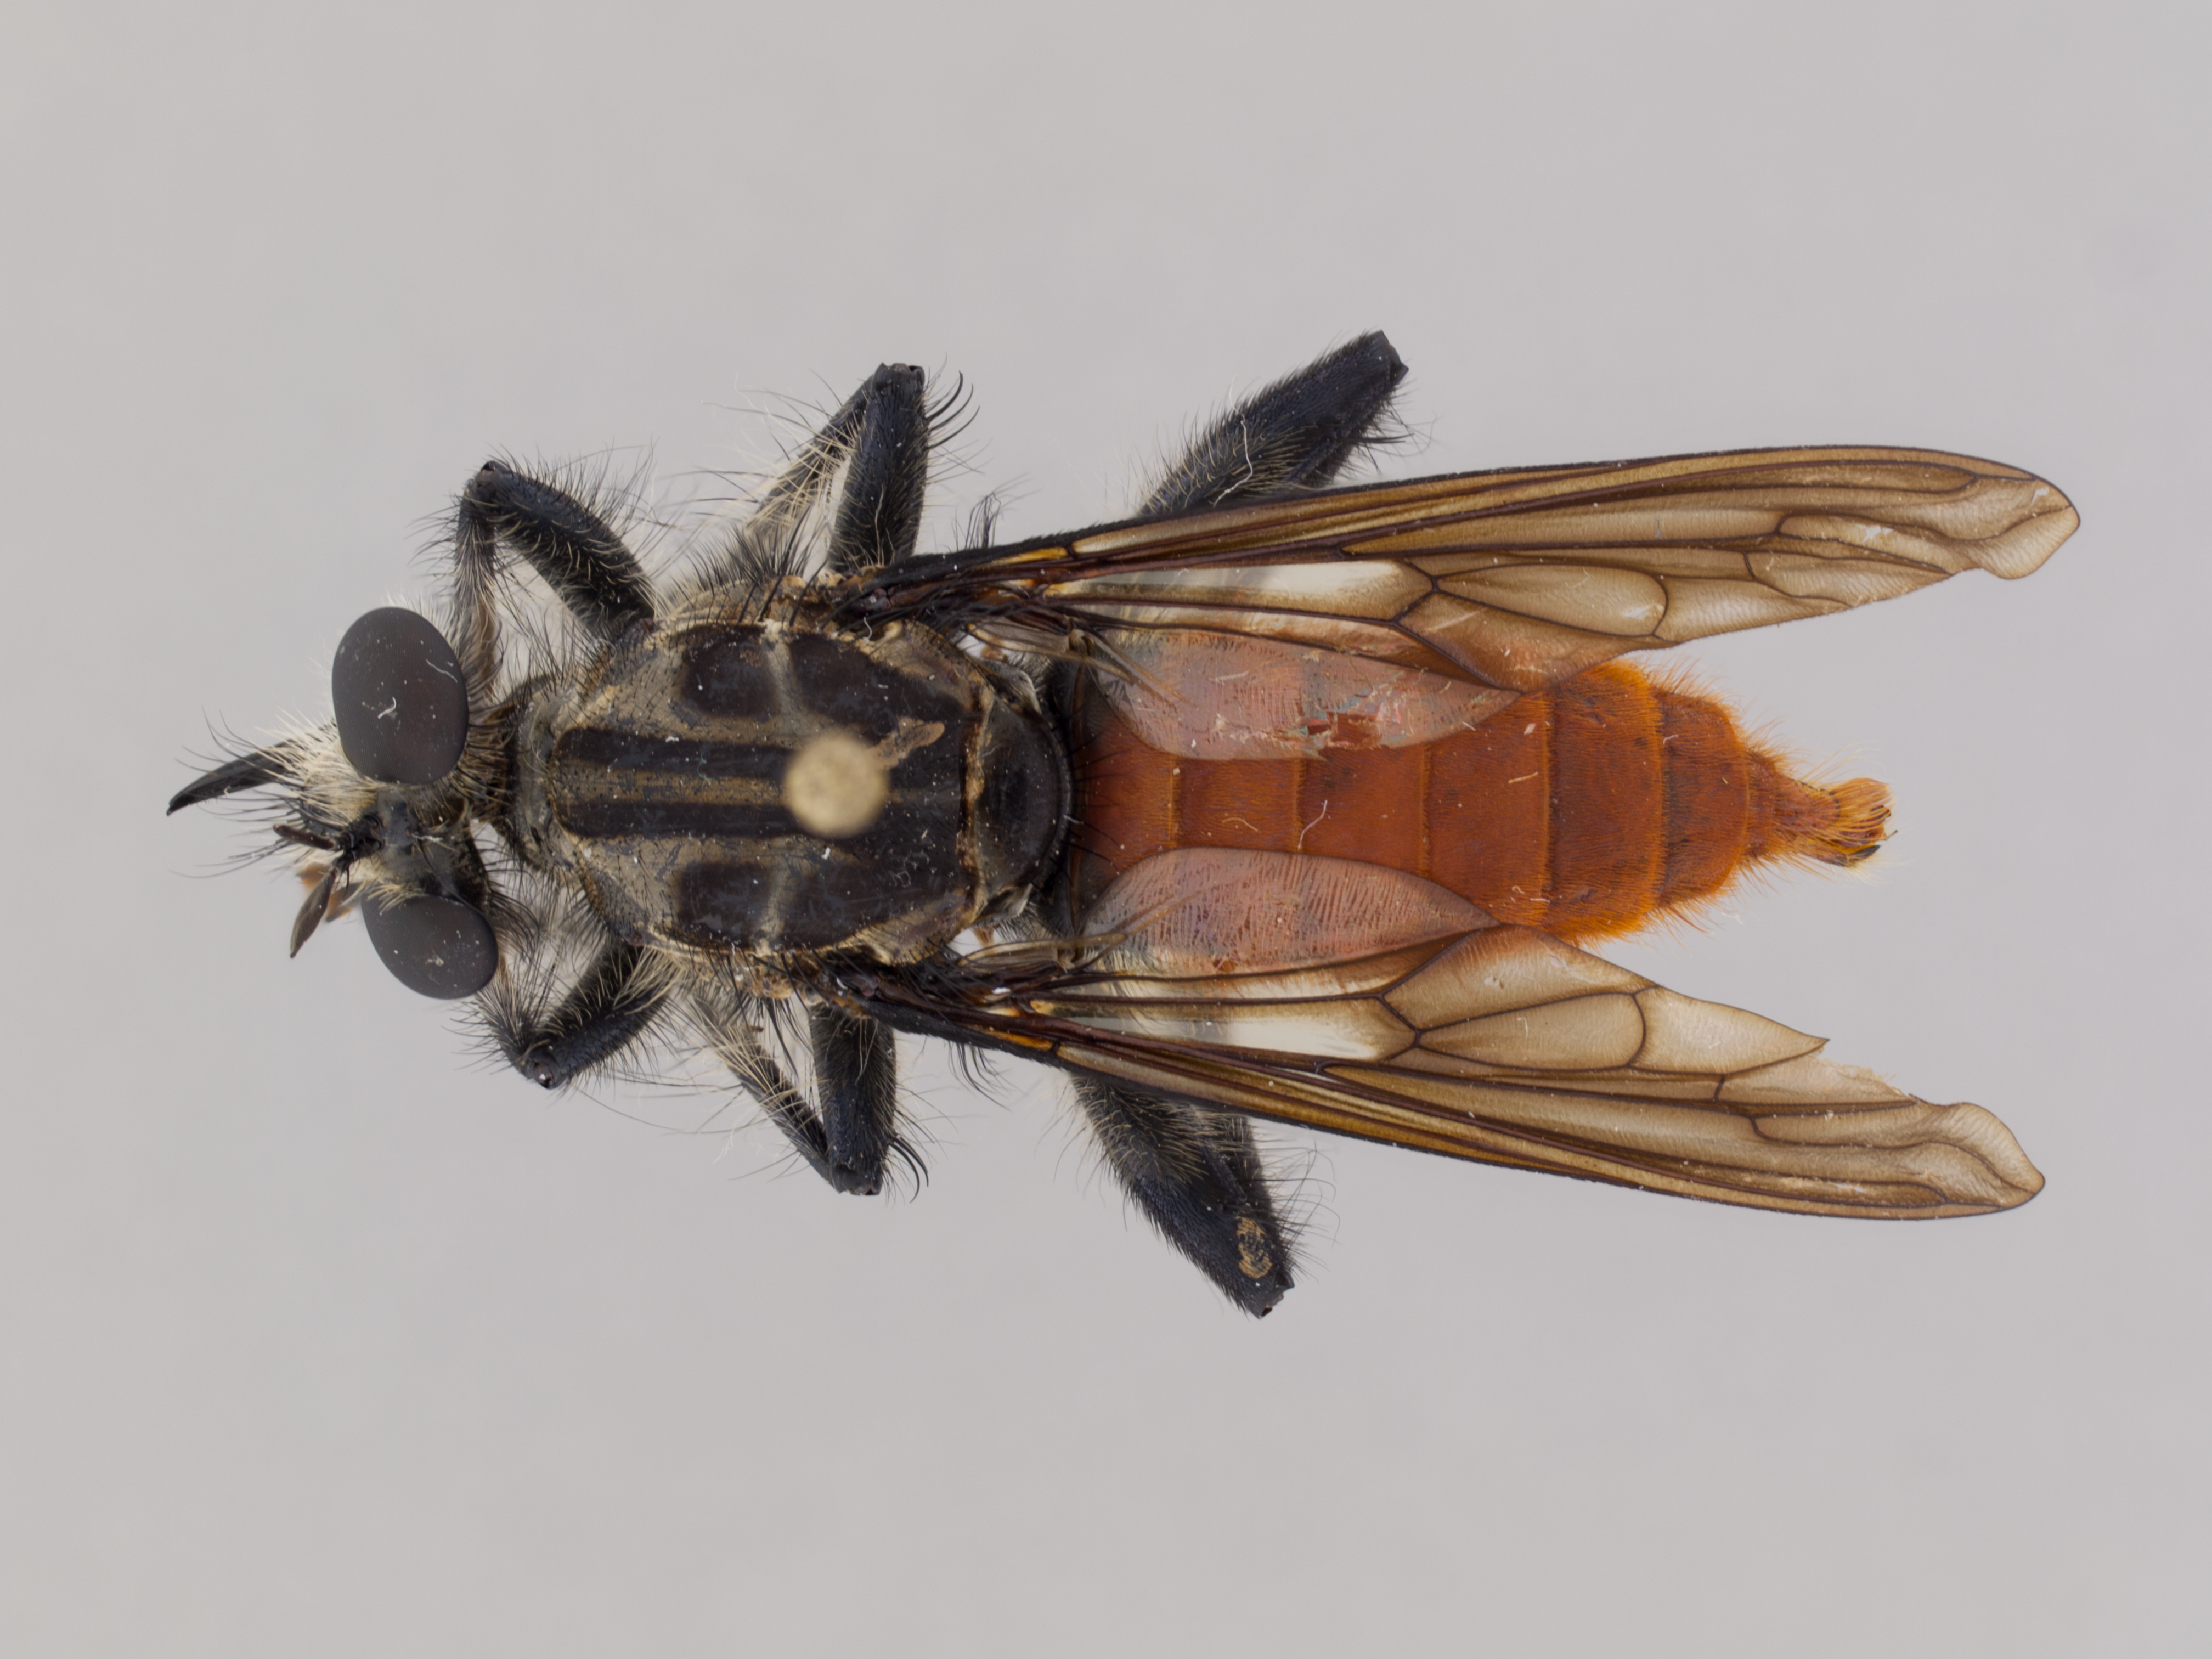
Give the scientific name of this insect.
Pilica formidolosa
